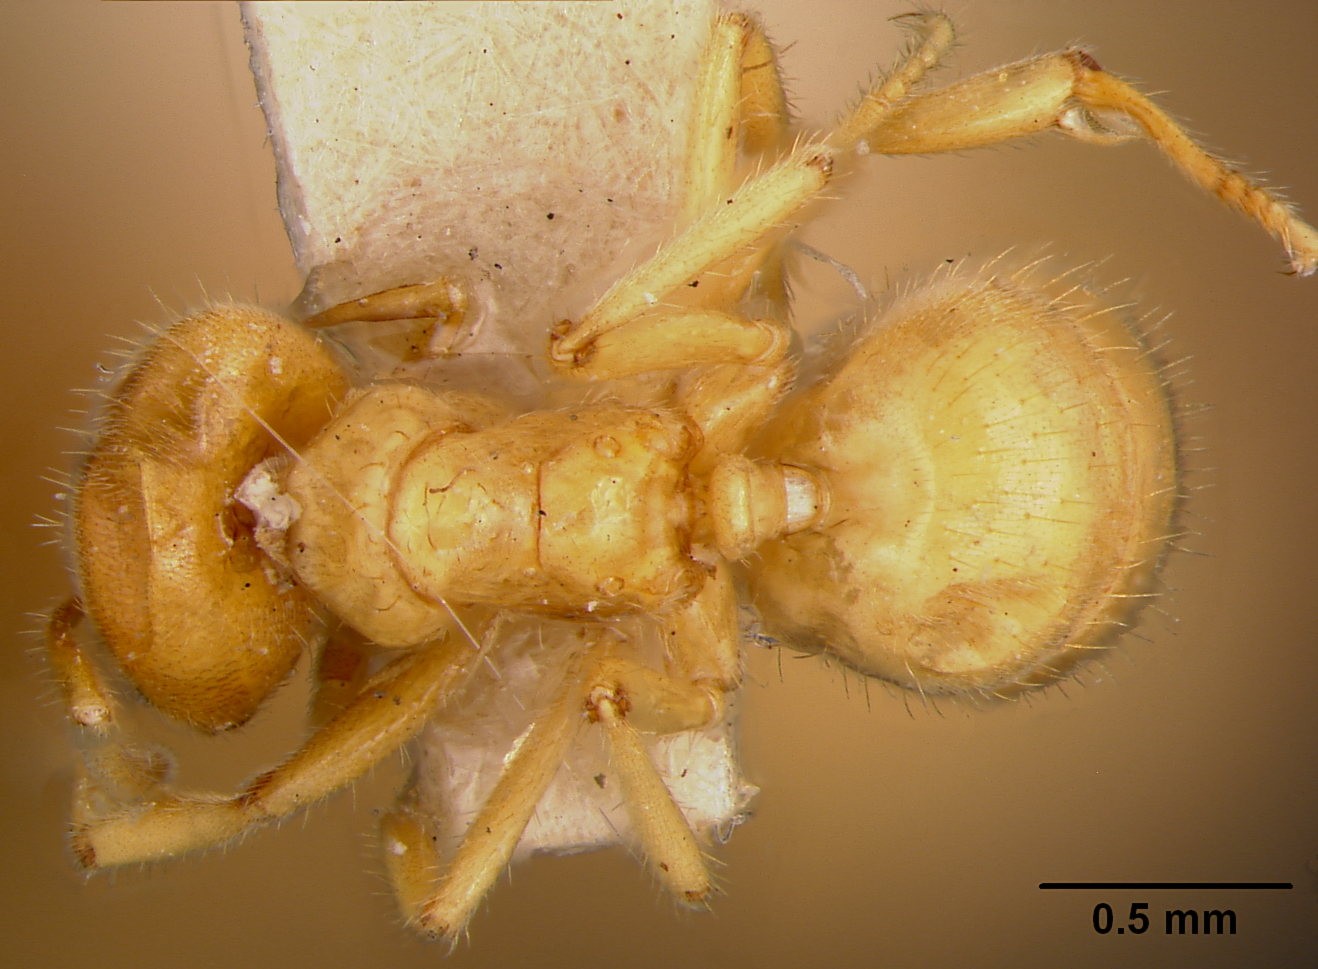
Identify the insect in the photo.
Acropyga moluccana
